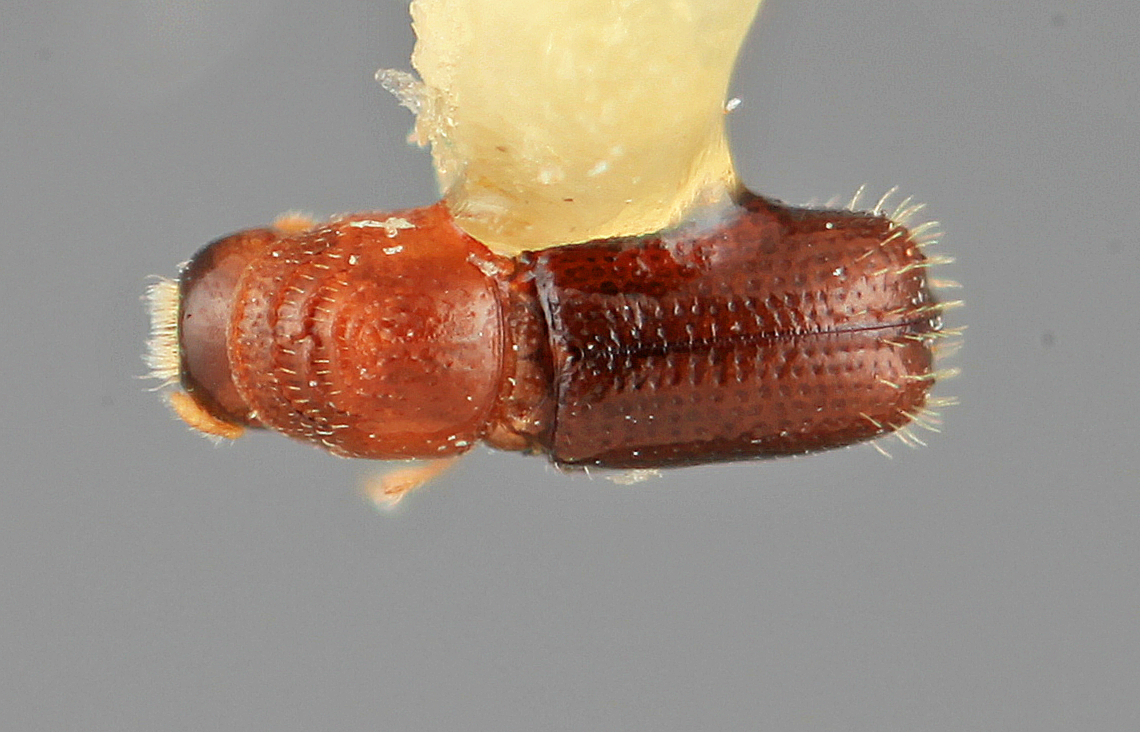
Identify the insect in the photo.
Pityophthorus atomus
